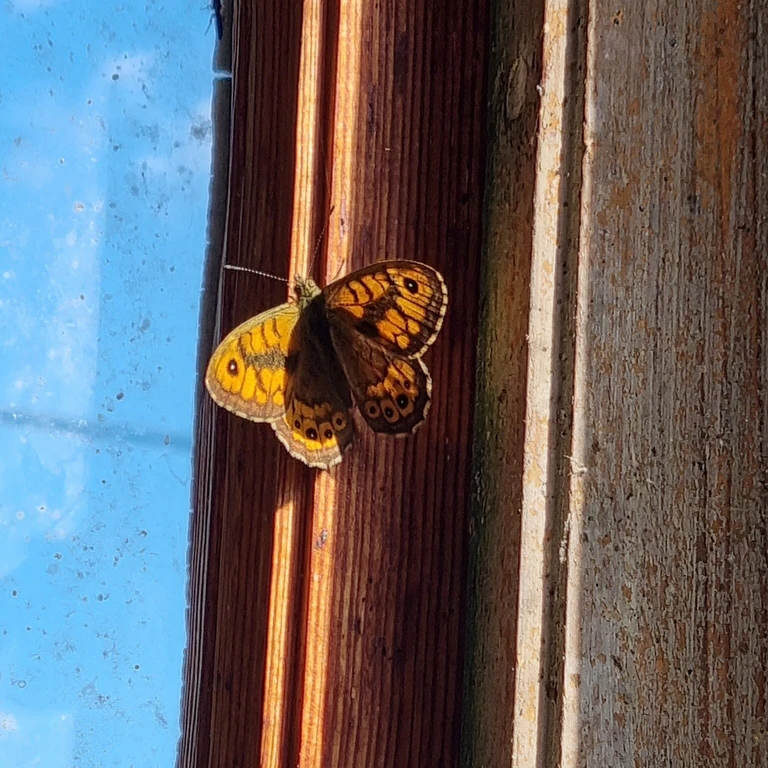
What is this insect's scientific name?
Lasiommata megera (also Pararge megera)
